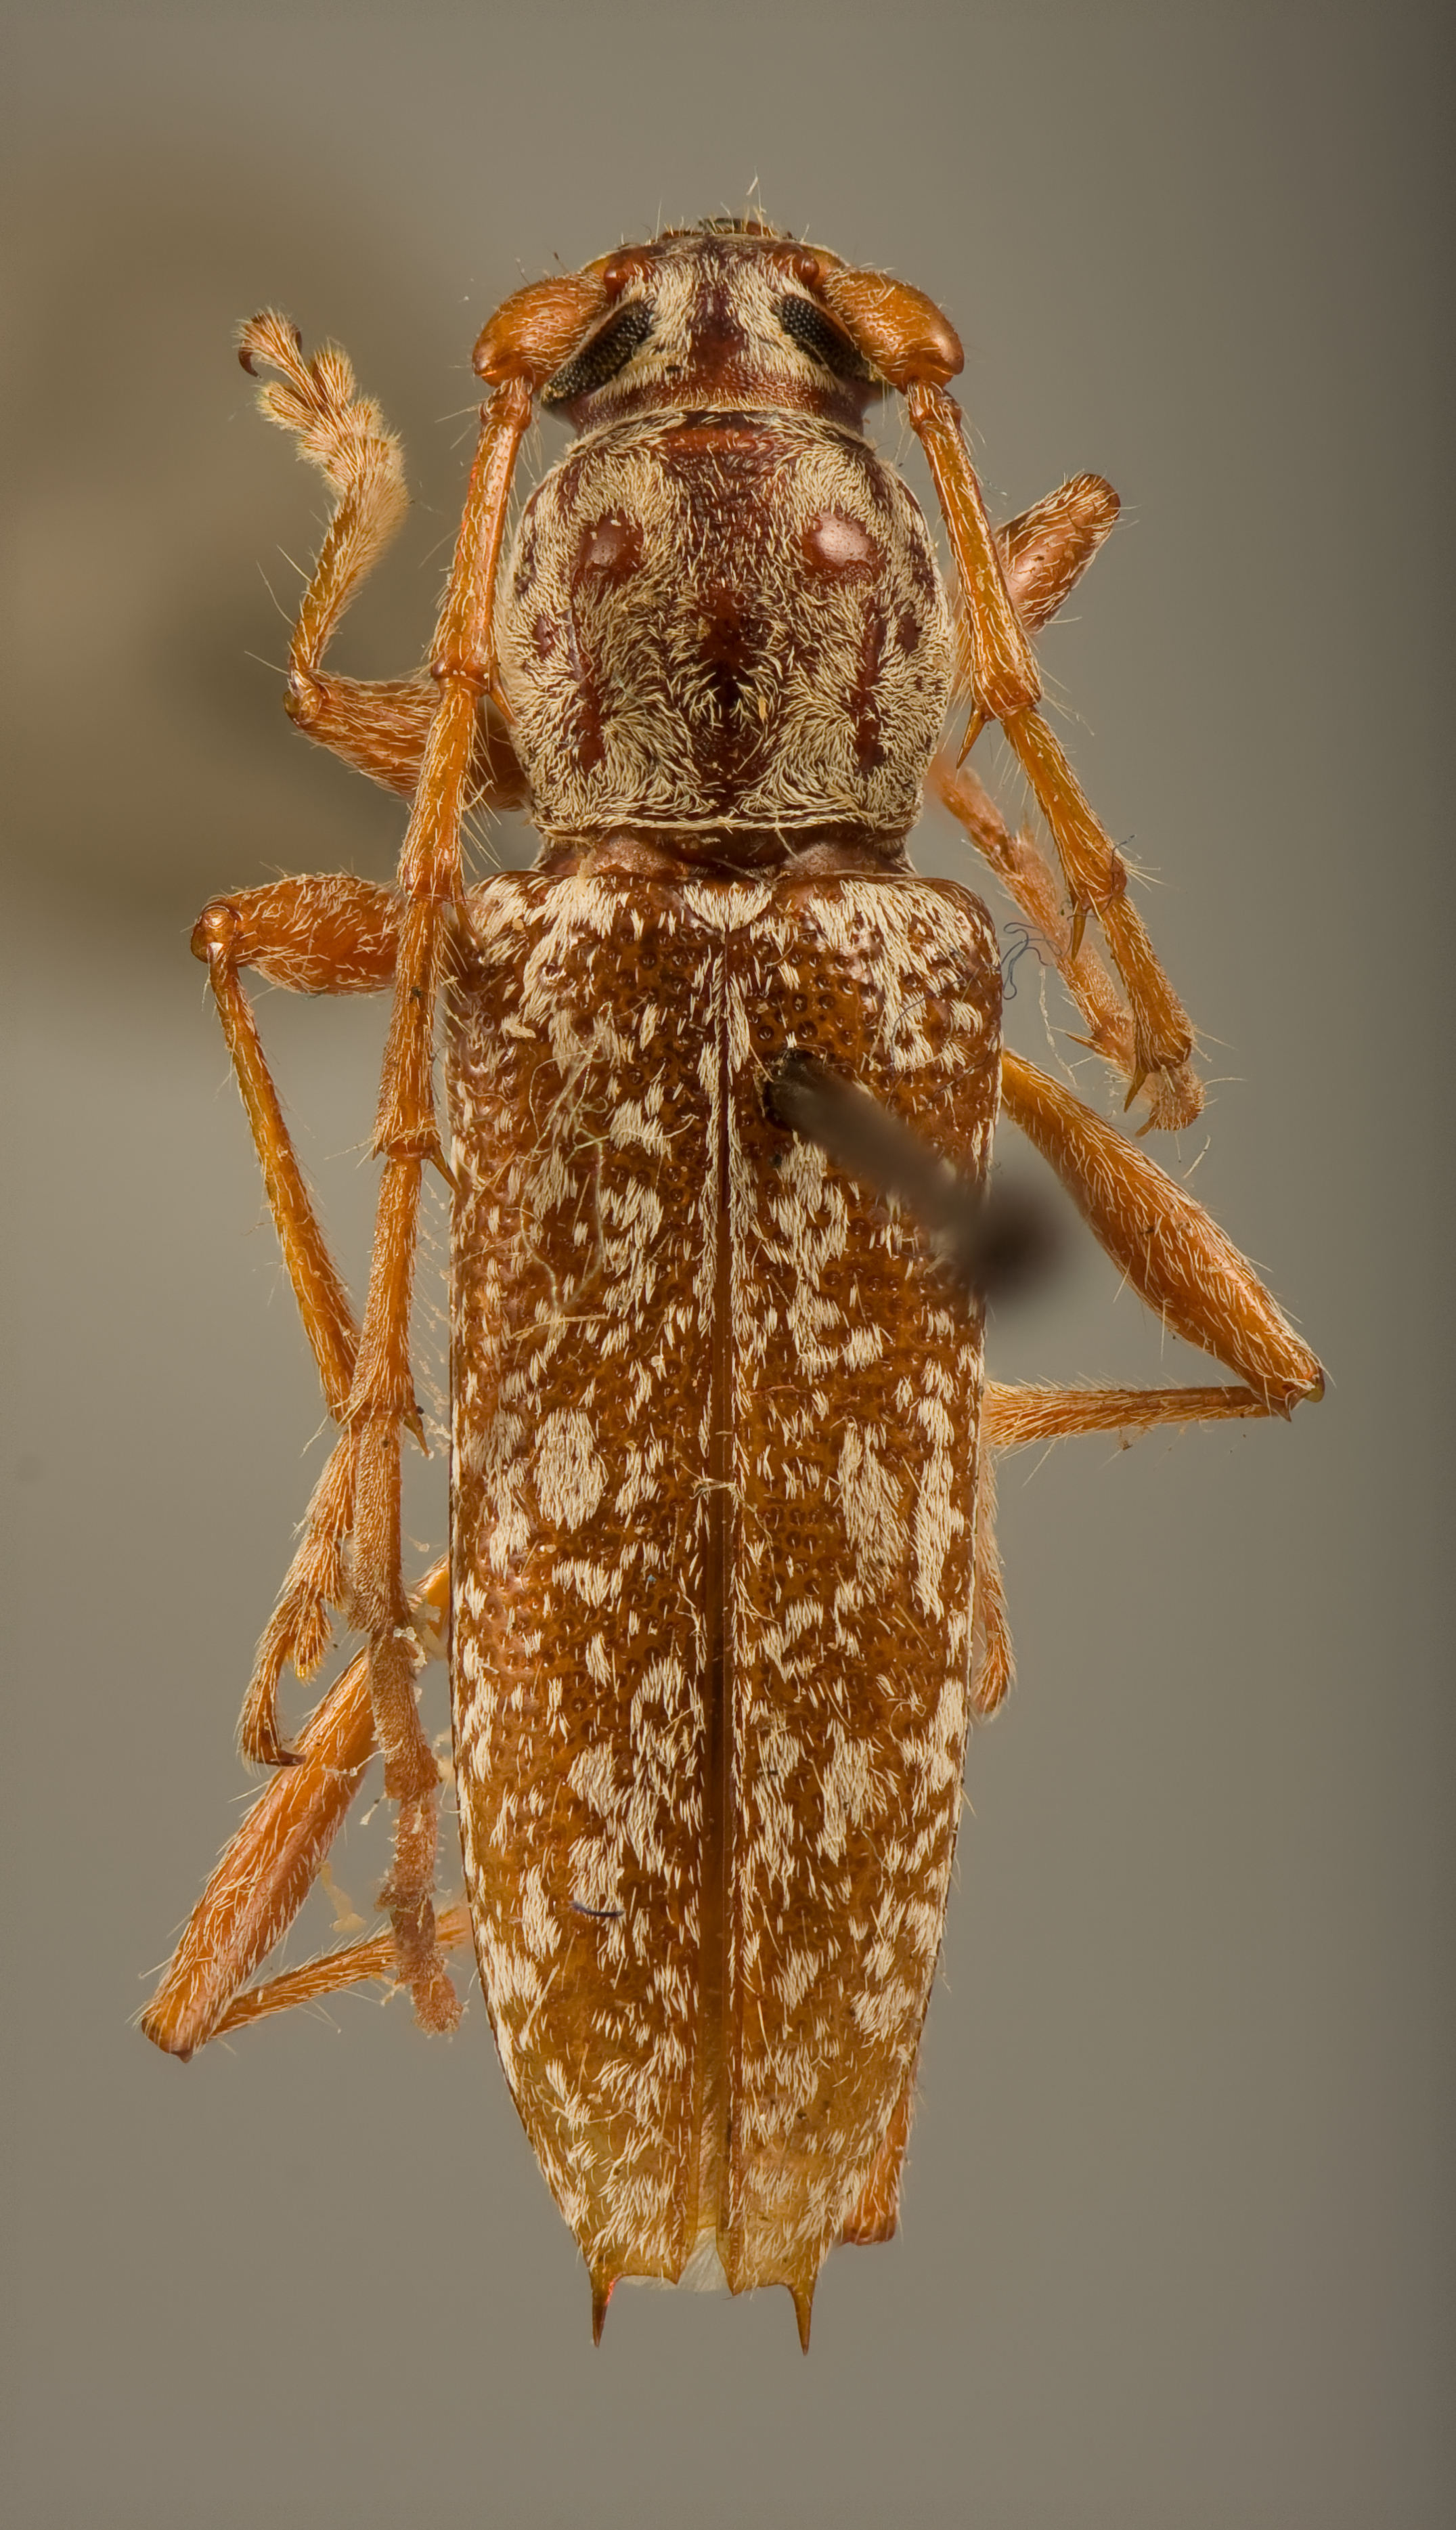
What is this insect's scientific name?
Elaphidion confusum
